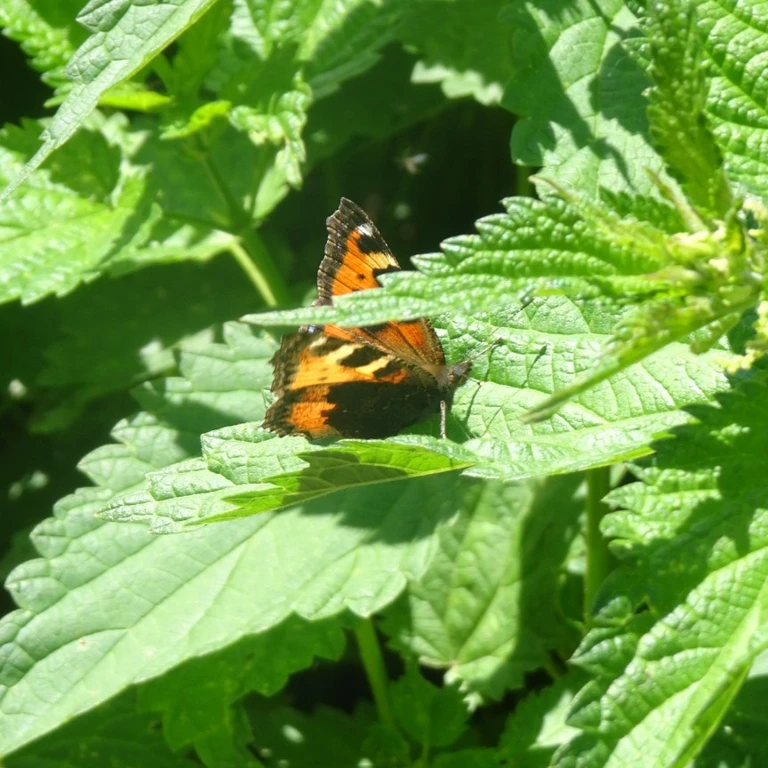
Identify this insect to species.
Aglais urticae
